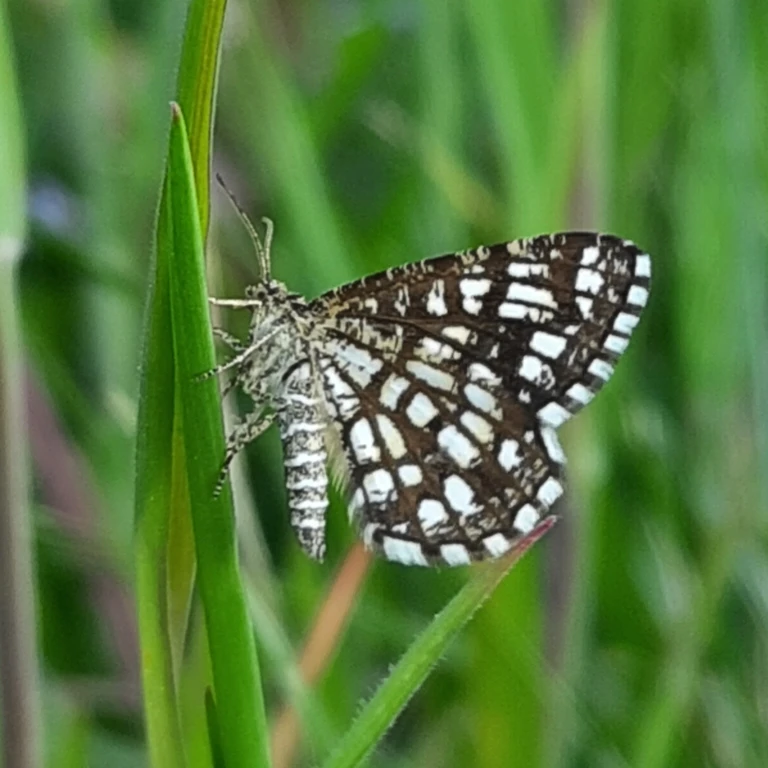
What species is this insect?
Chiasmia clathrata
